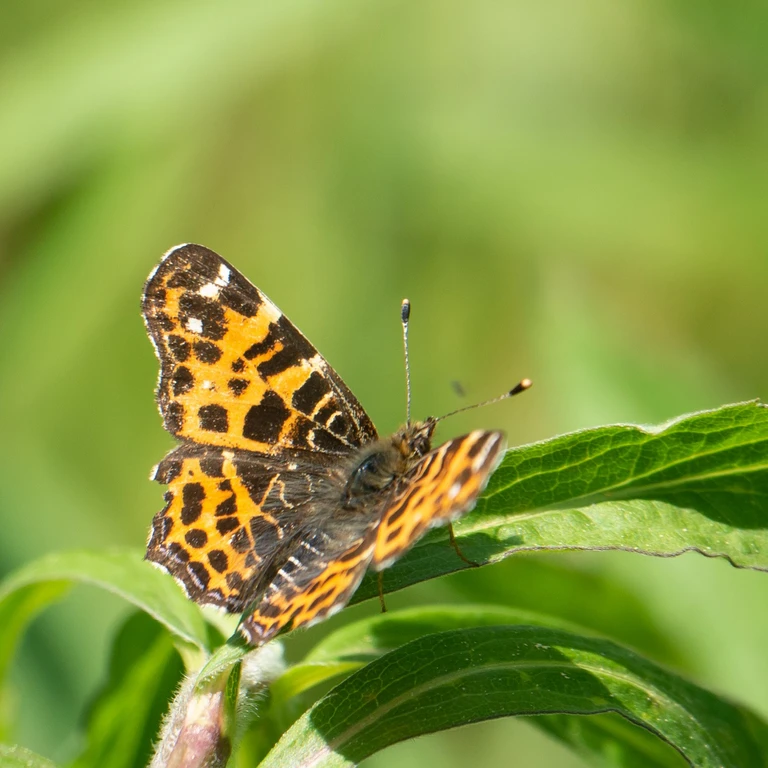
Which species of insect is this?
Araschnia levana
